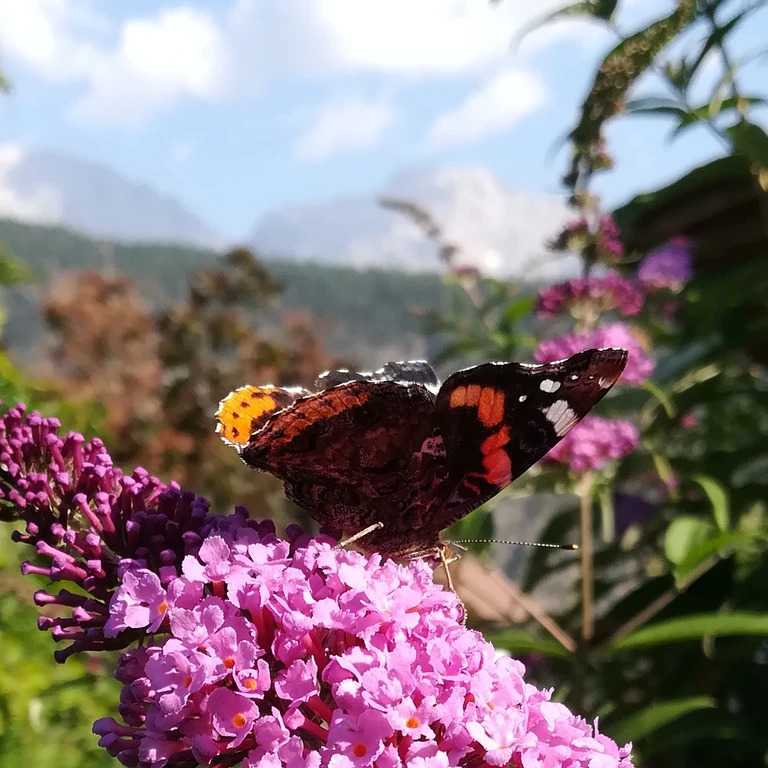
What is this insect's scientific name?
Vanessa atalanta
